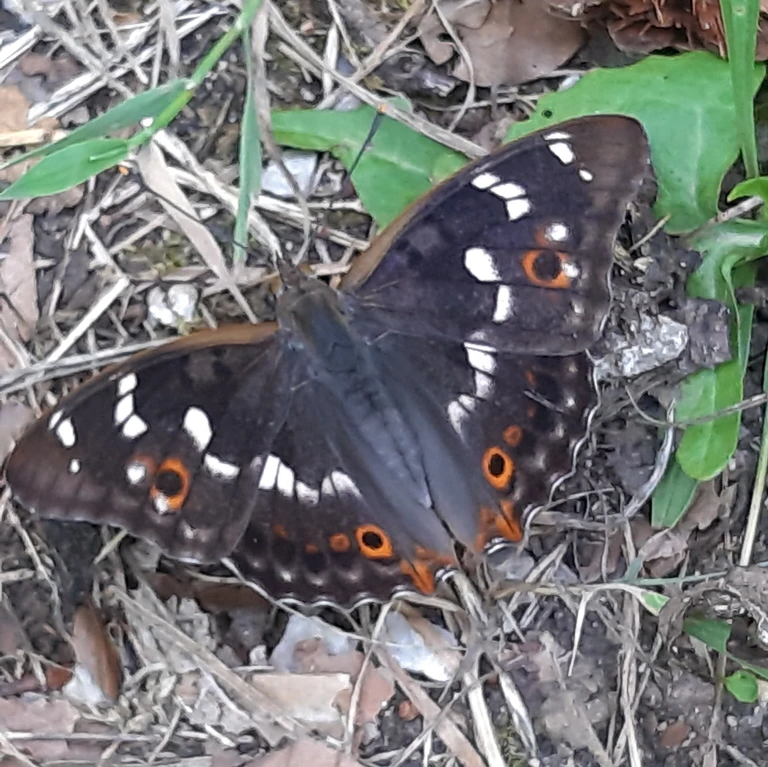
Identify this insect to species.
Apatura ilia
